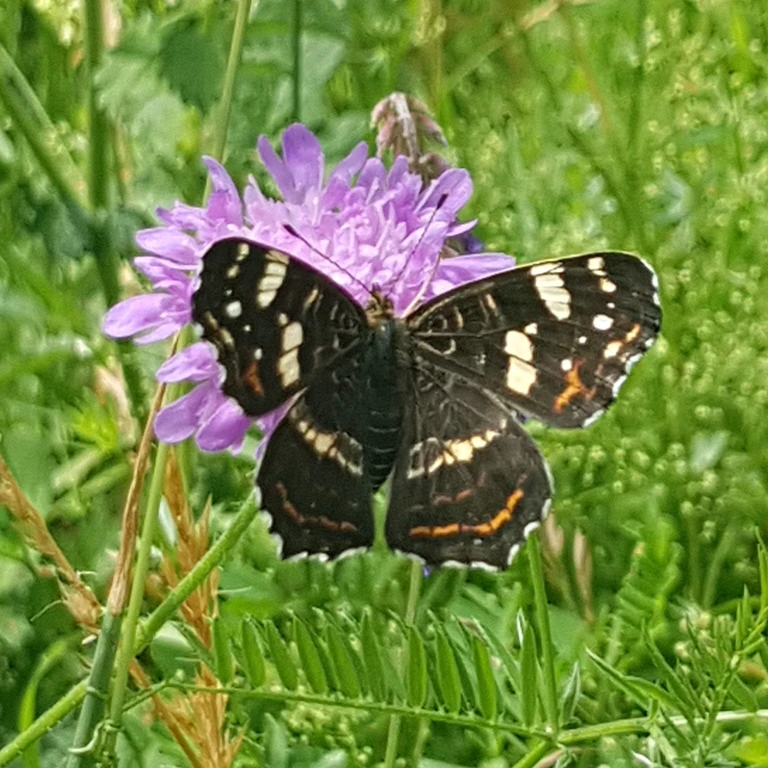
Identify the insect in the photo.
Araschnia levana
